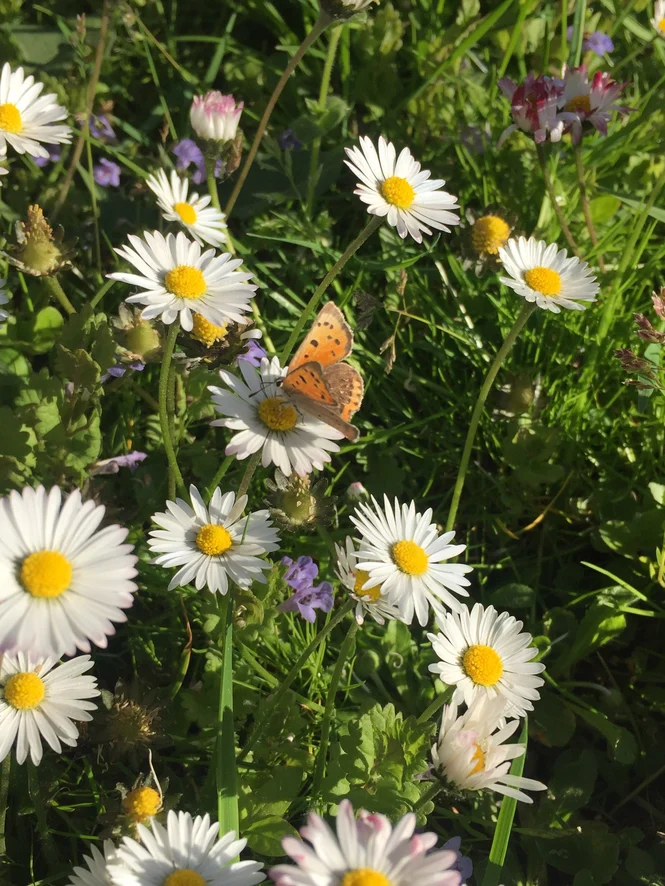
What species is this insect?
Lycaena phlaeas
